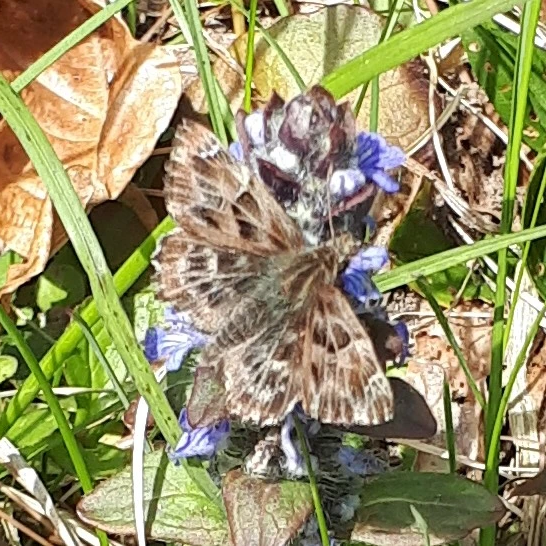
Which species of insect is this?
Carcharodus alceae
